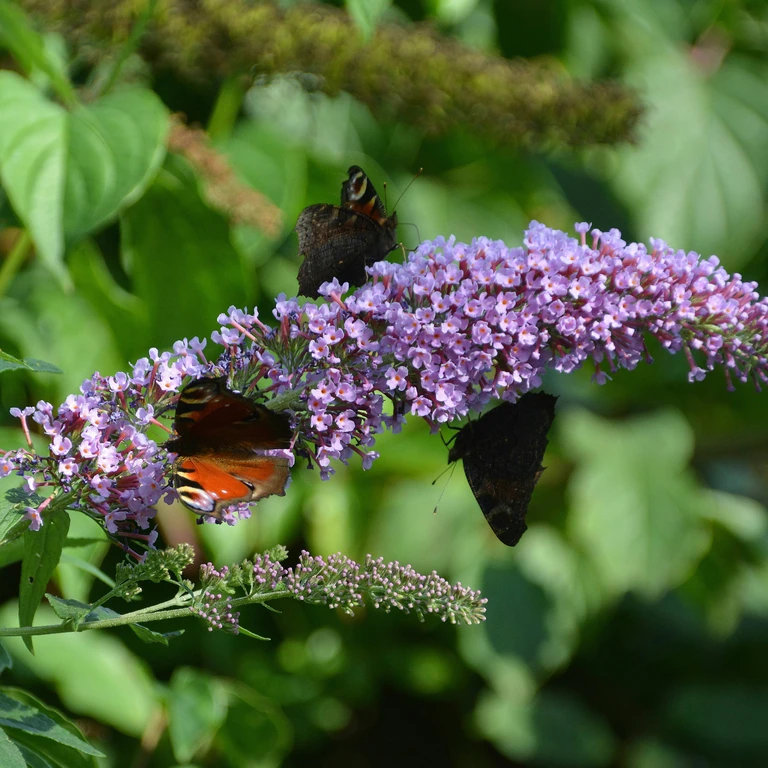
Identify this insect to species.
Aglais io
